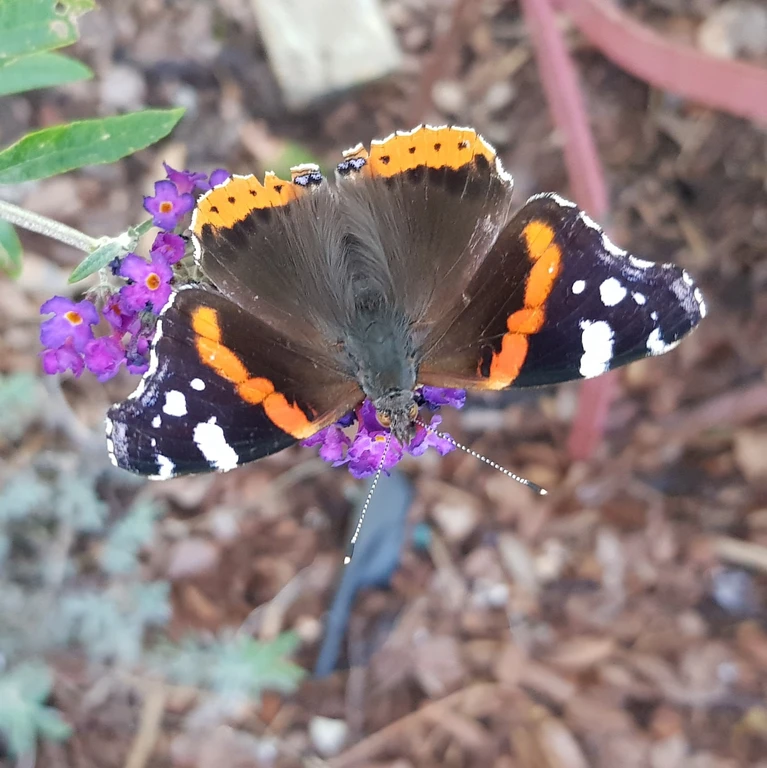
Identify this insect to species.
Vanessa atalanta
